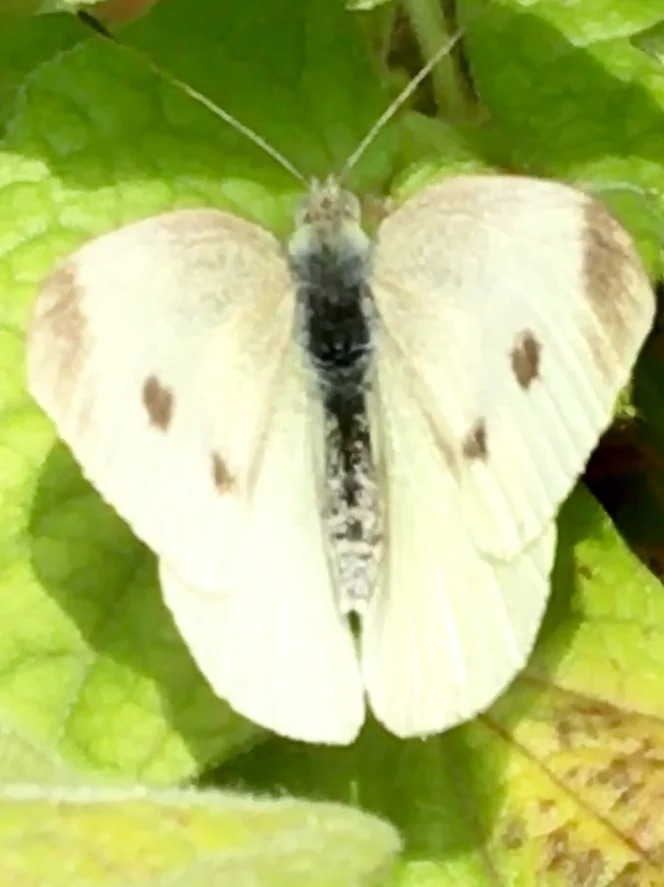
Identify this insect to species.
Pieris rapae
